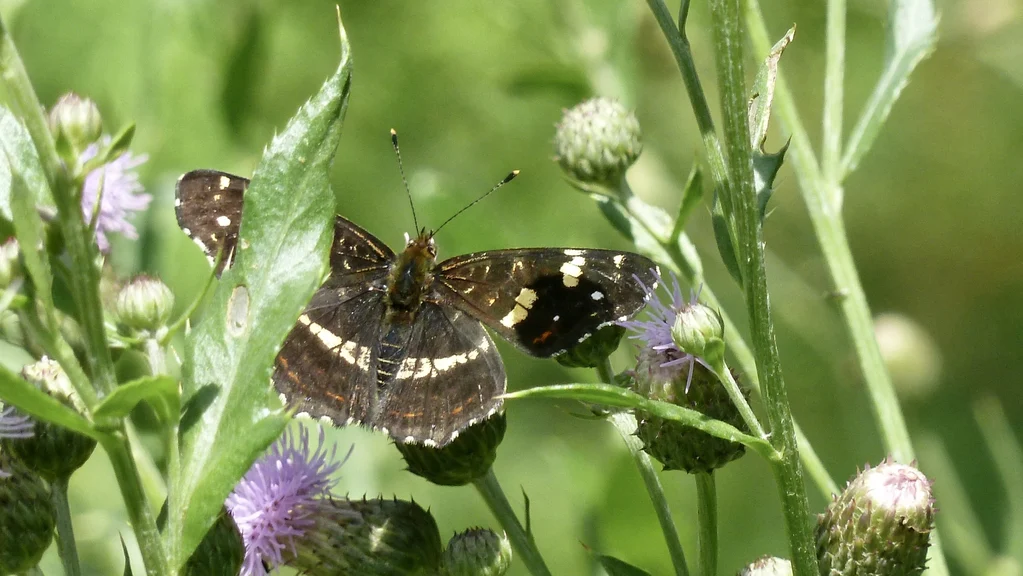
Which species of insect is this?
Araschnia levana
